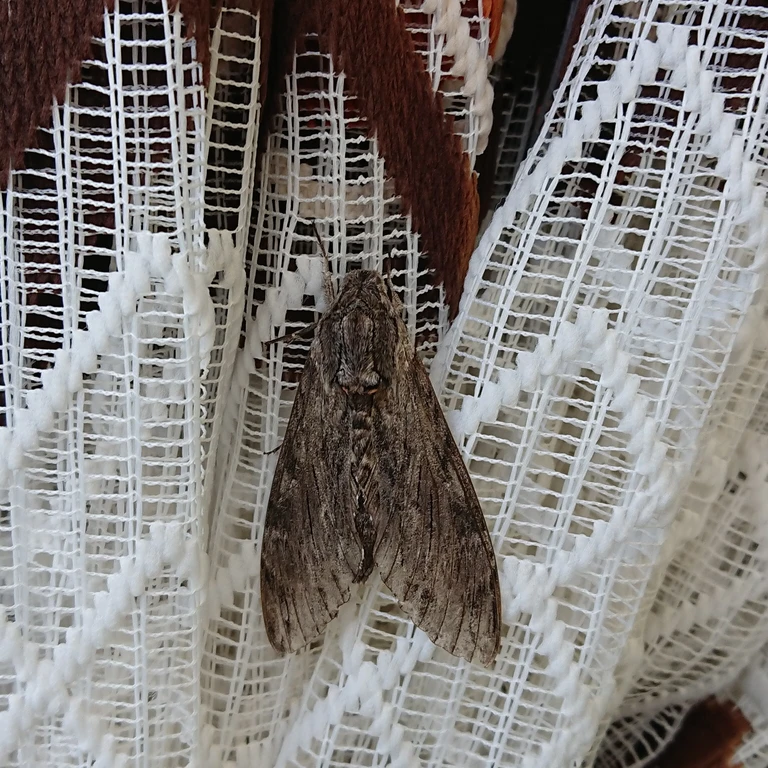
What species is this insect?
Agrius convolvuli
